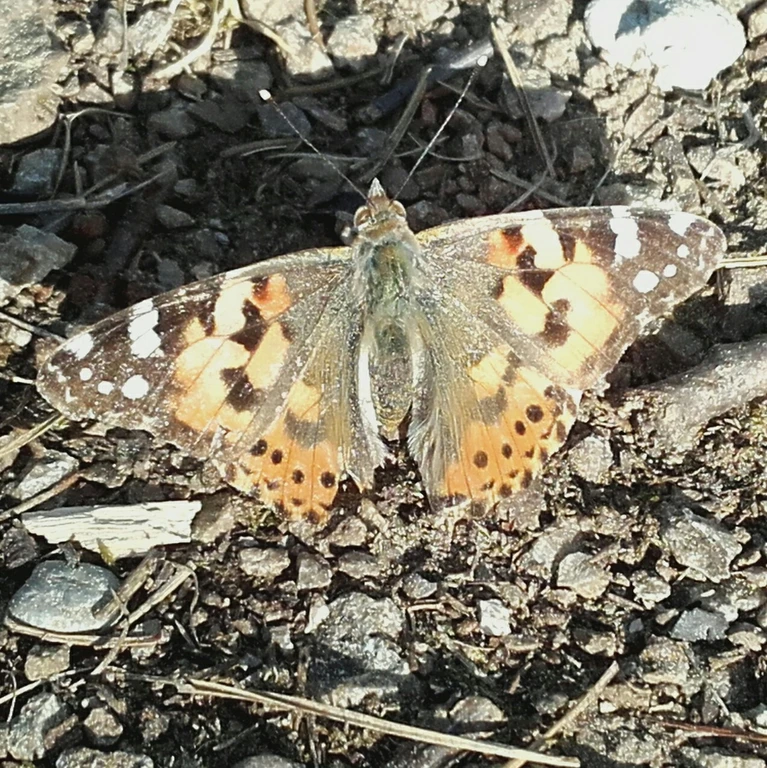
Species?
Vanessa cardui
